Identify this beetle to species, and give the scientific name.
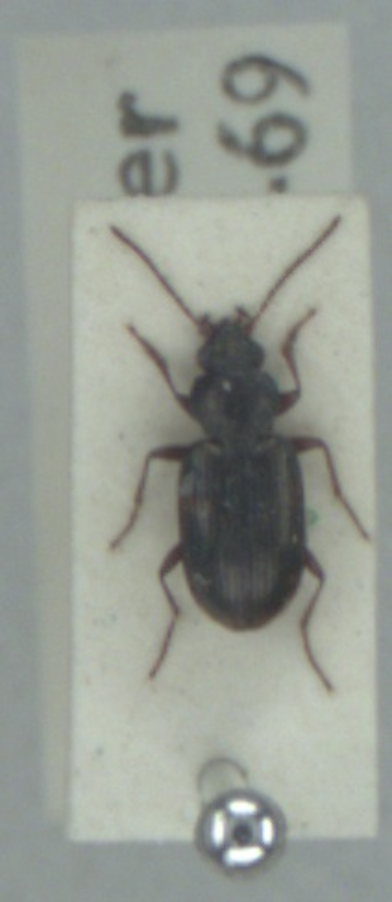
Bembidion varium
